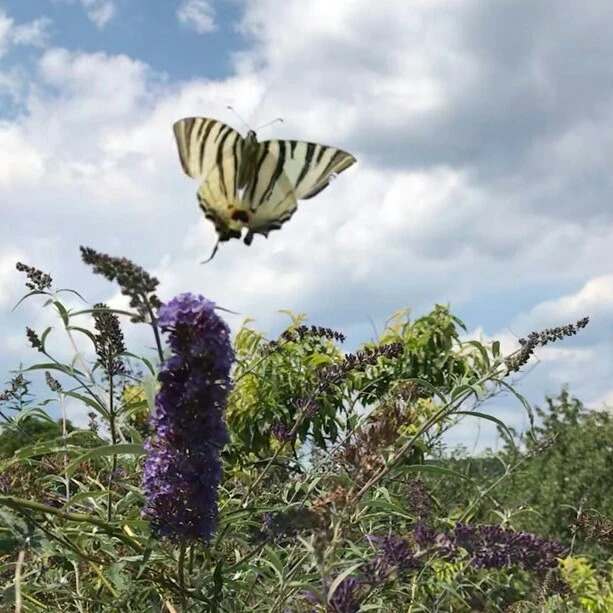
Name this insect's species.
Iphiclides podalirius
